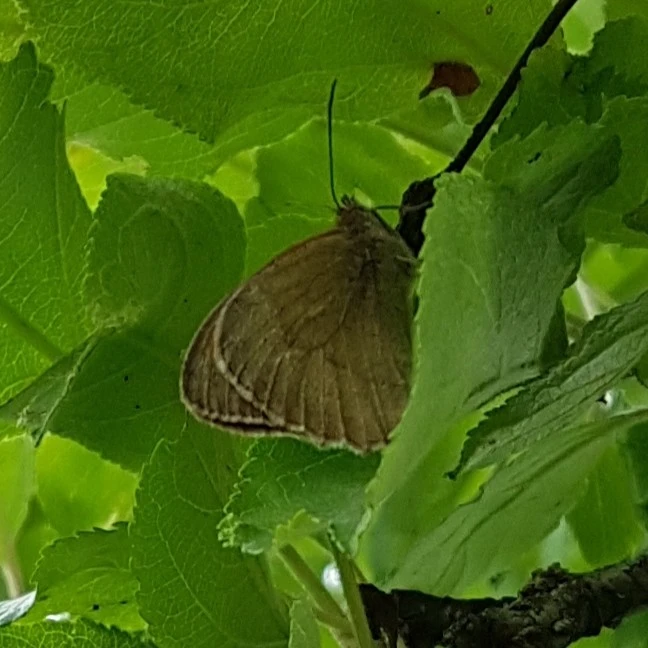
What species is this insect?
Maniola jurtina
